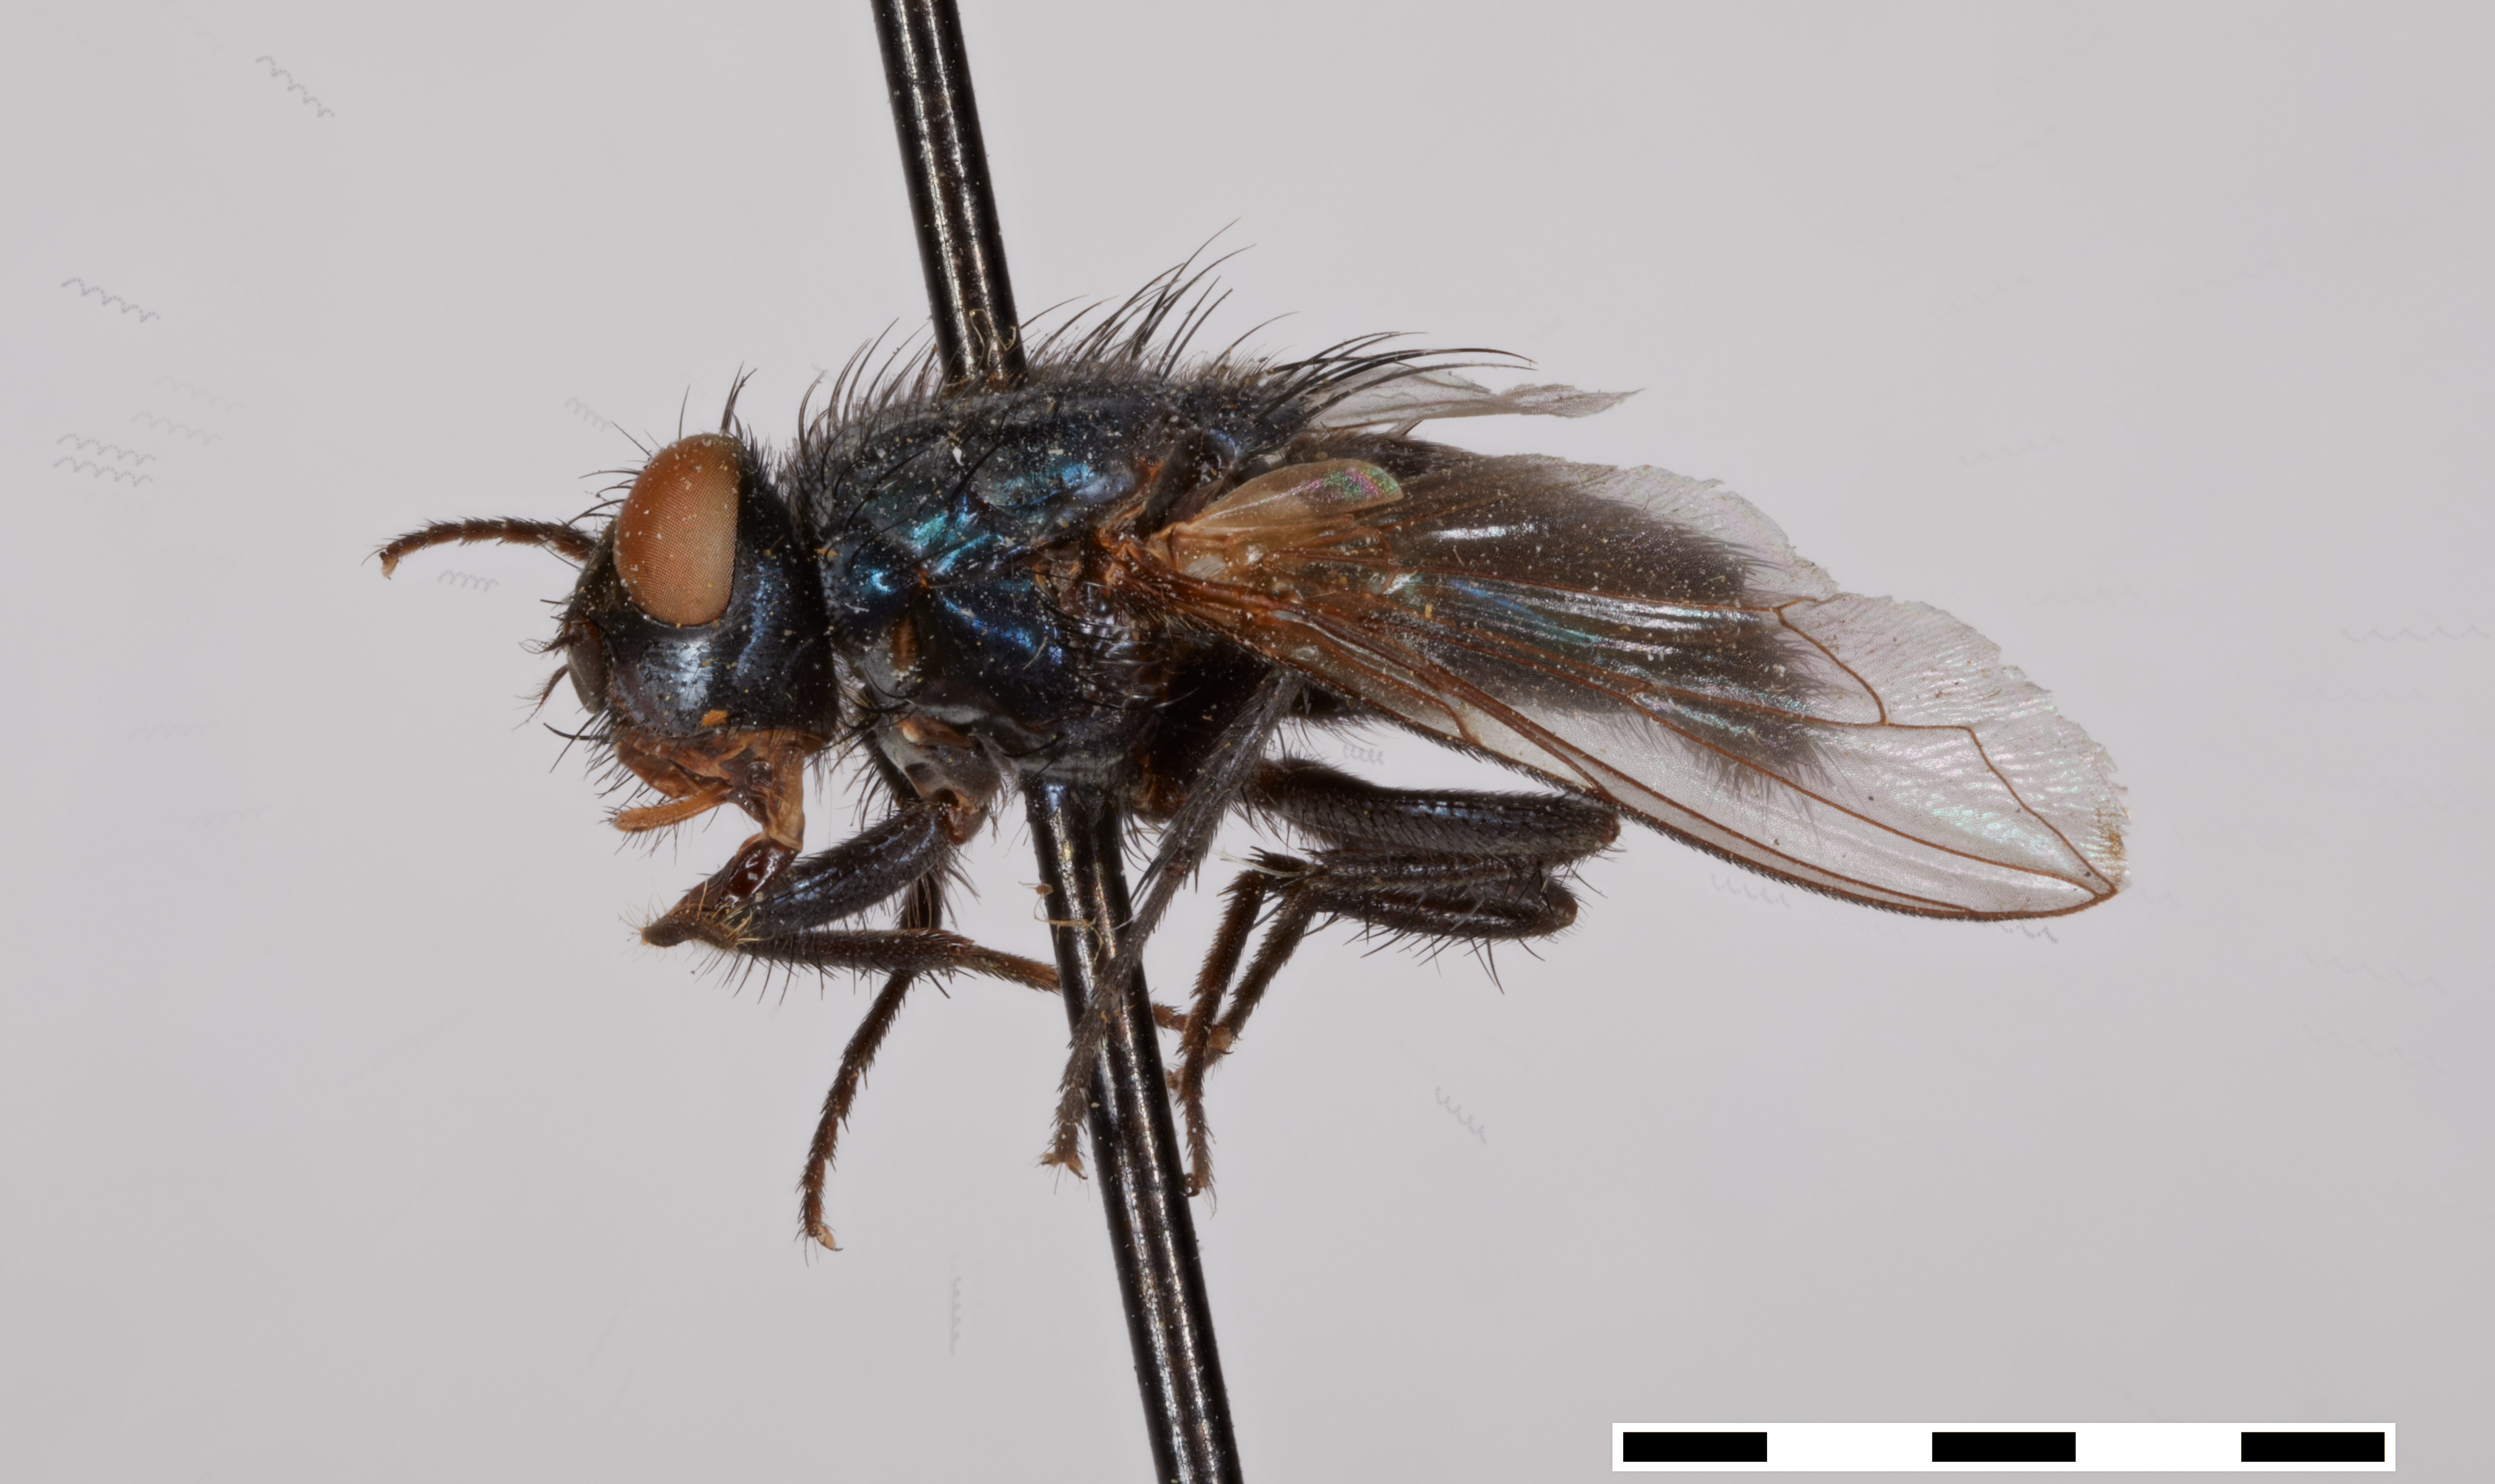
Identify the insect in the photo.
Apaulina sapphira
